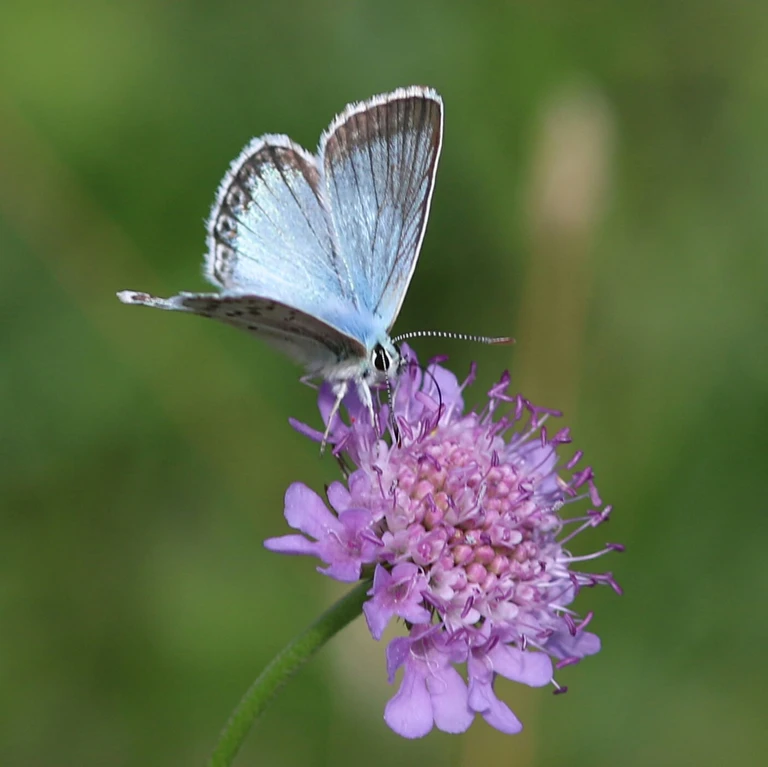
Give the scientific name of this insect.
Lysandra coridon
